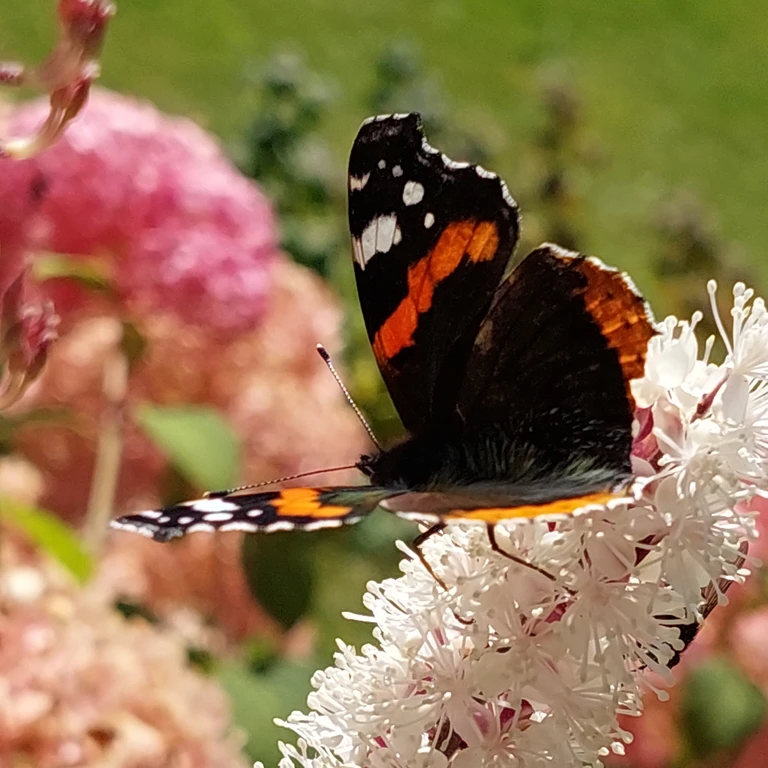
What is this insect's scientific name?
Vanessa atalanta
